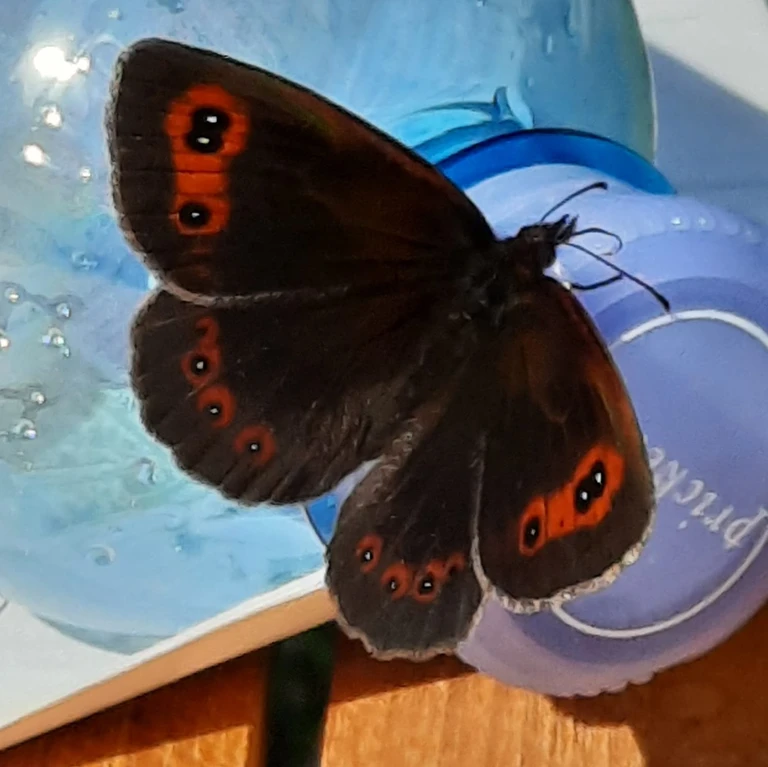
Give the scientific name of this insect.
Erebia aethiops
